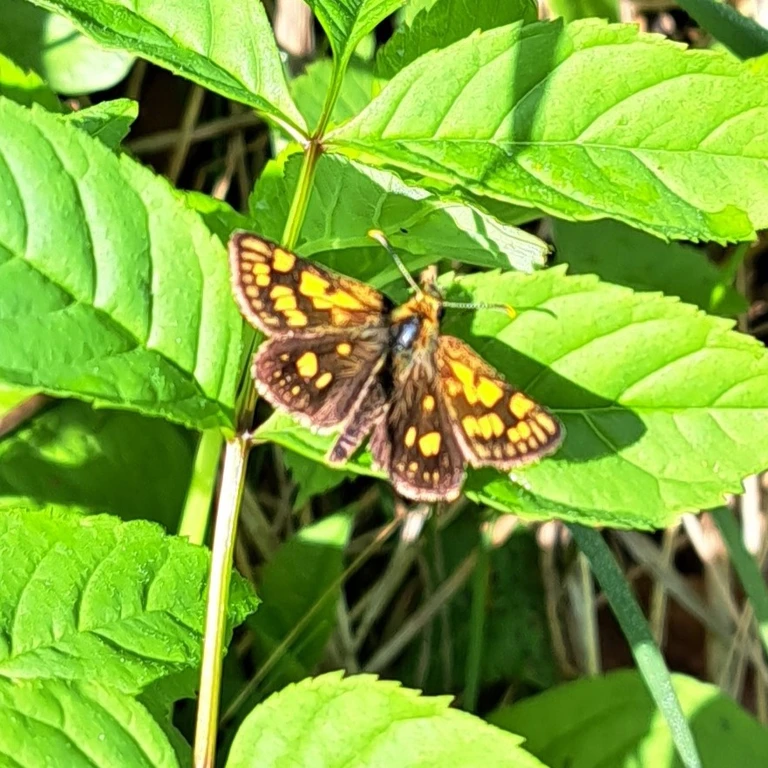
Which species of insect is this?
Carterocephalus palaemon
